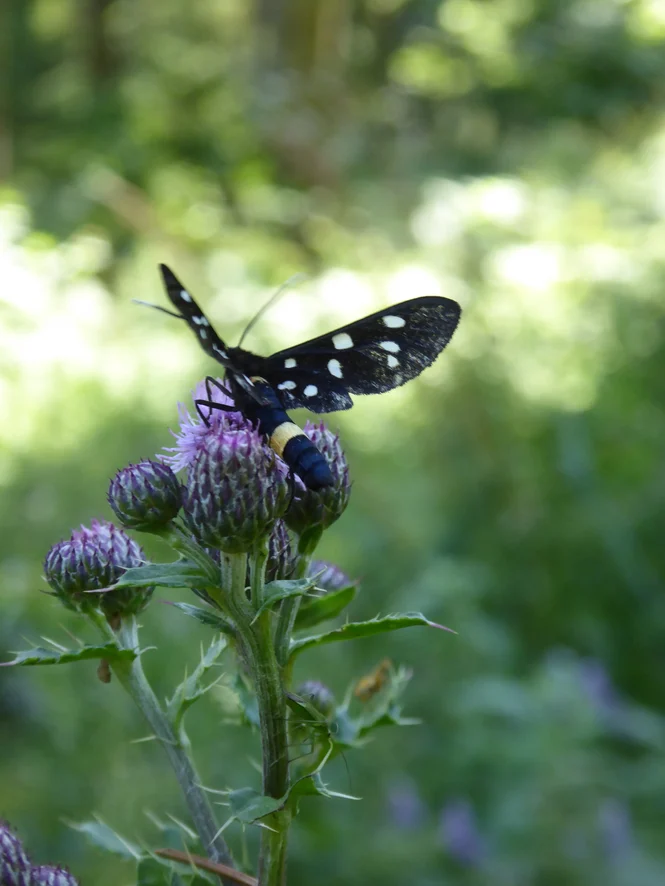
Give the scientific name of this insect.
Amata phegea
